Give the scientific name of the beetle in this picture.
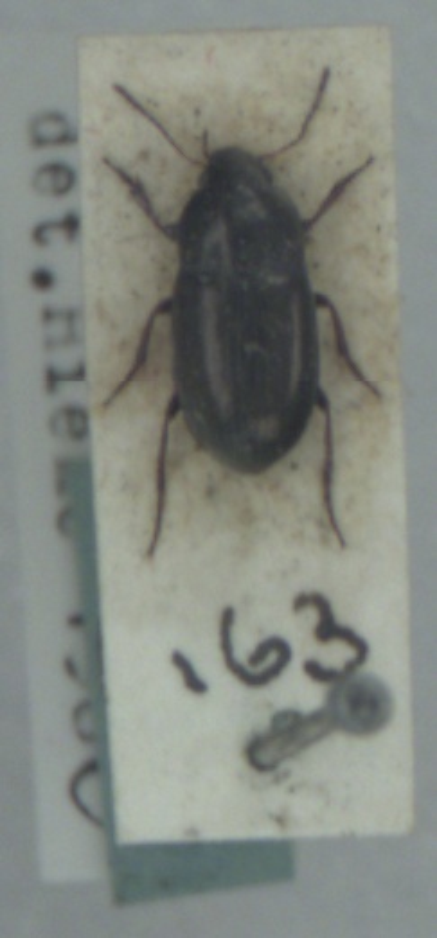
Amara tibialis
